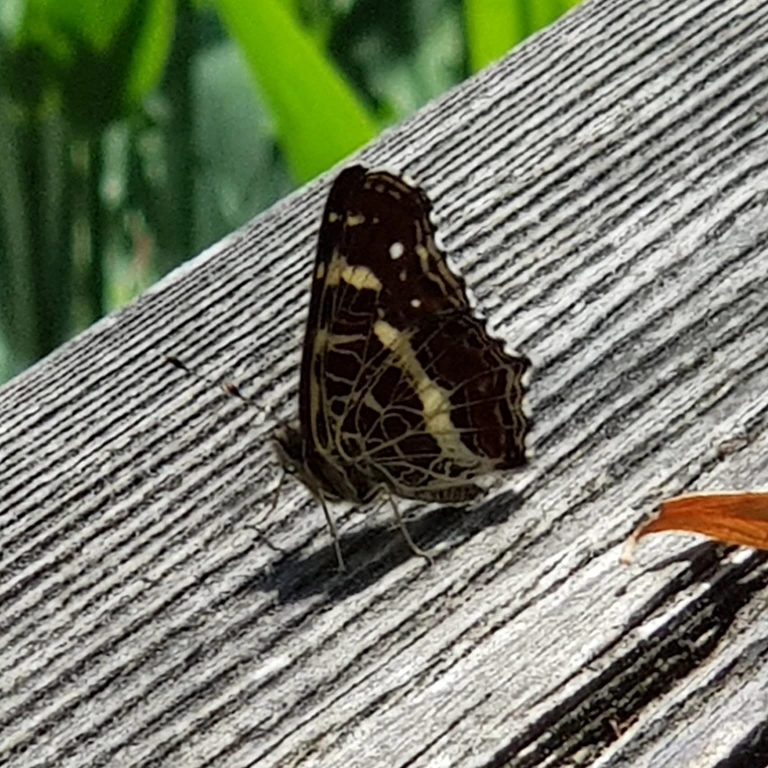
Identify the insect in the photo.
Araschnia levana
